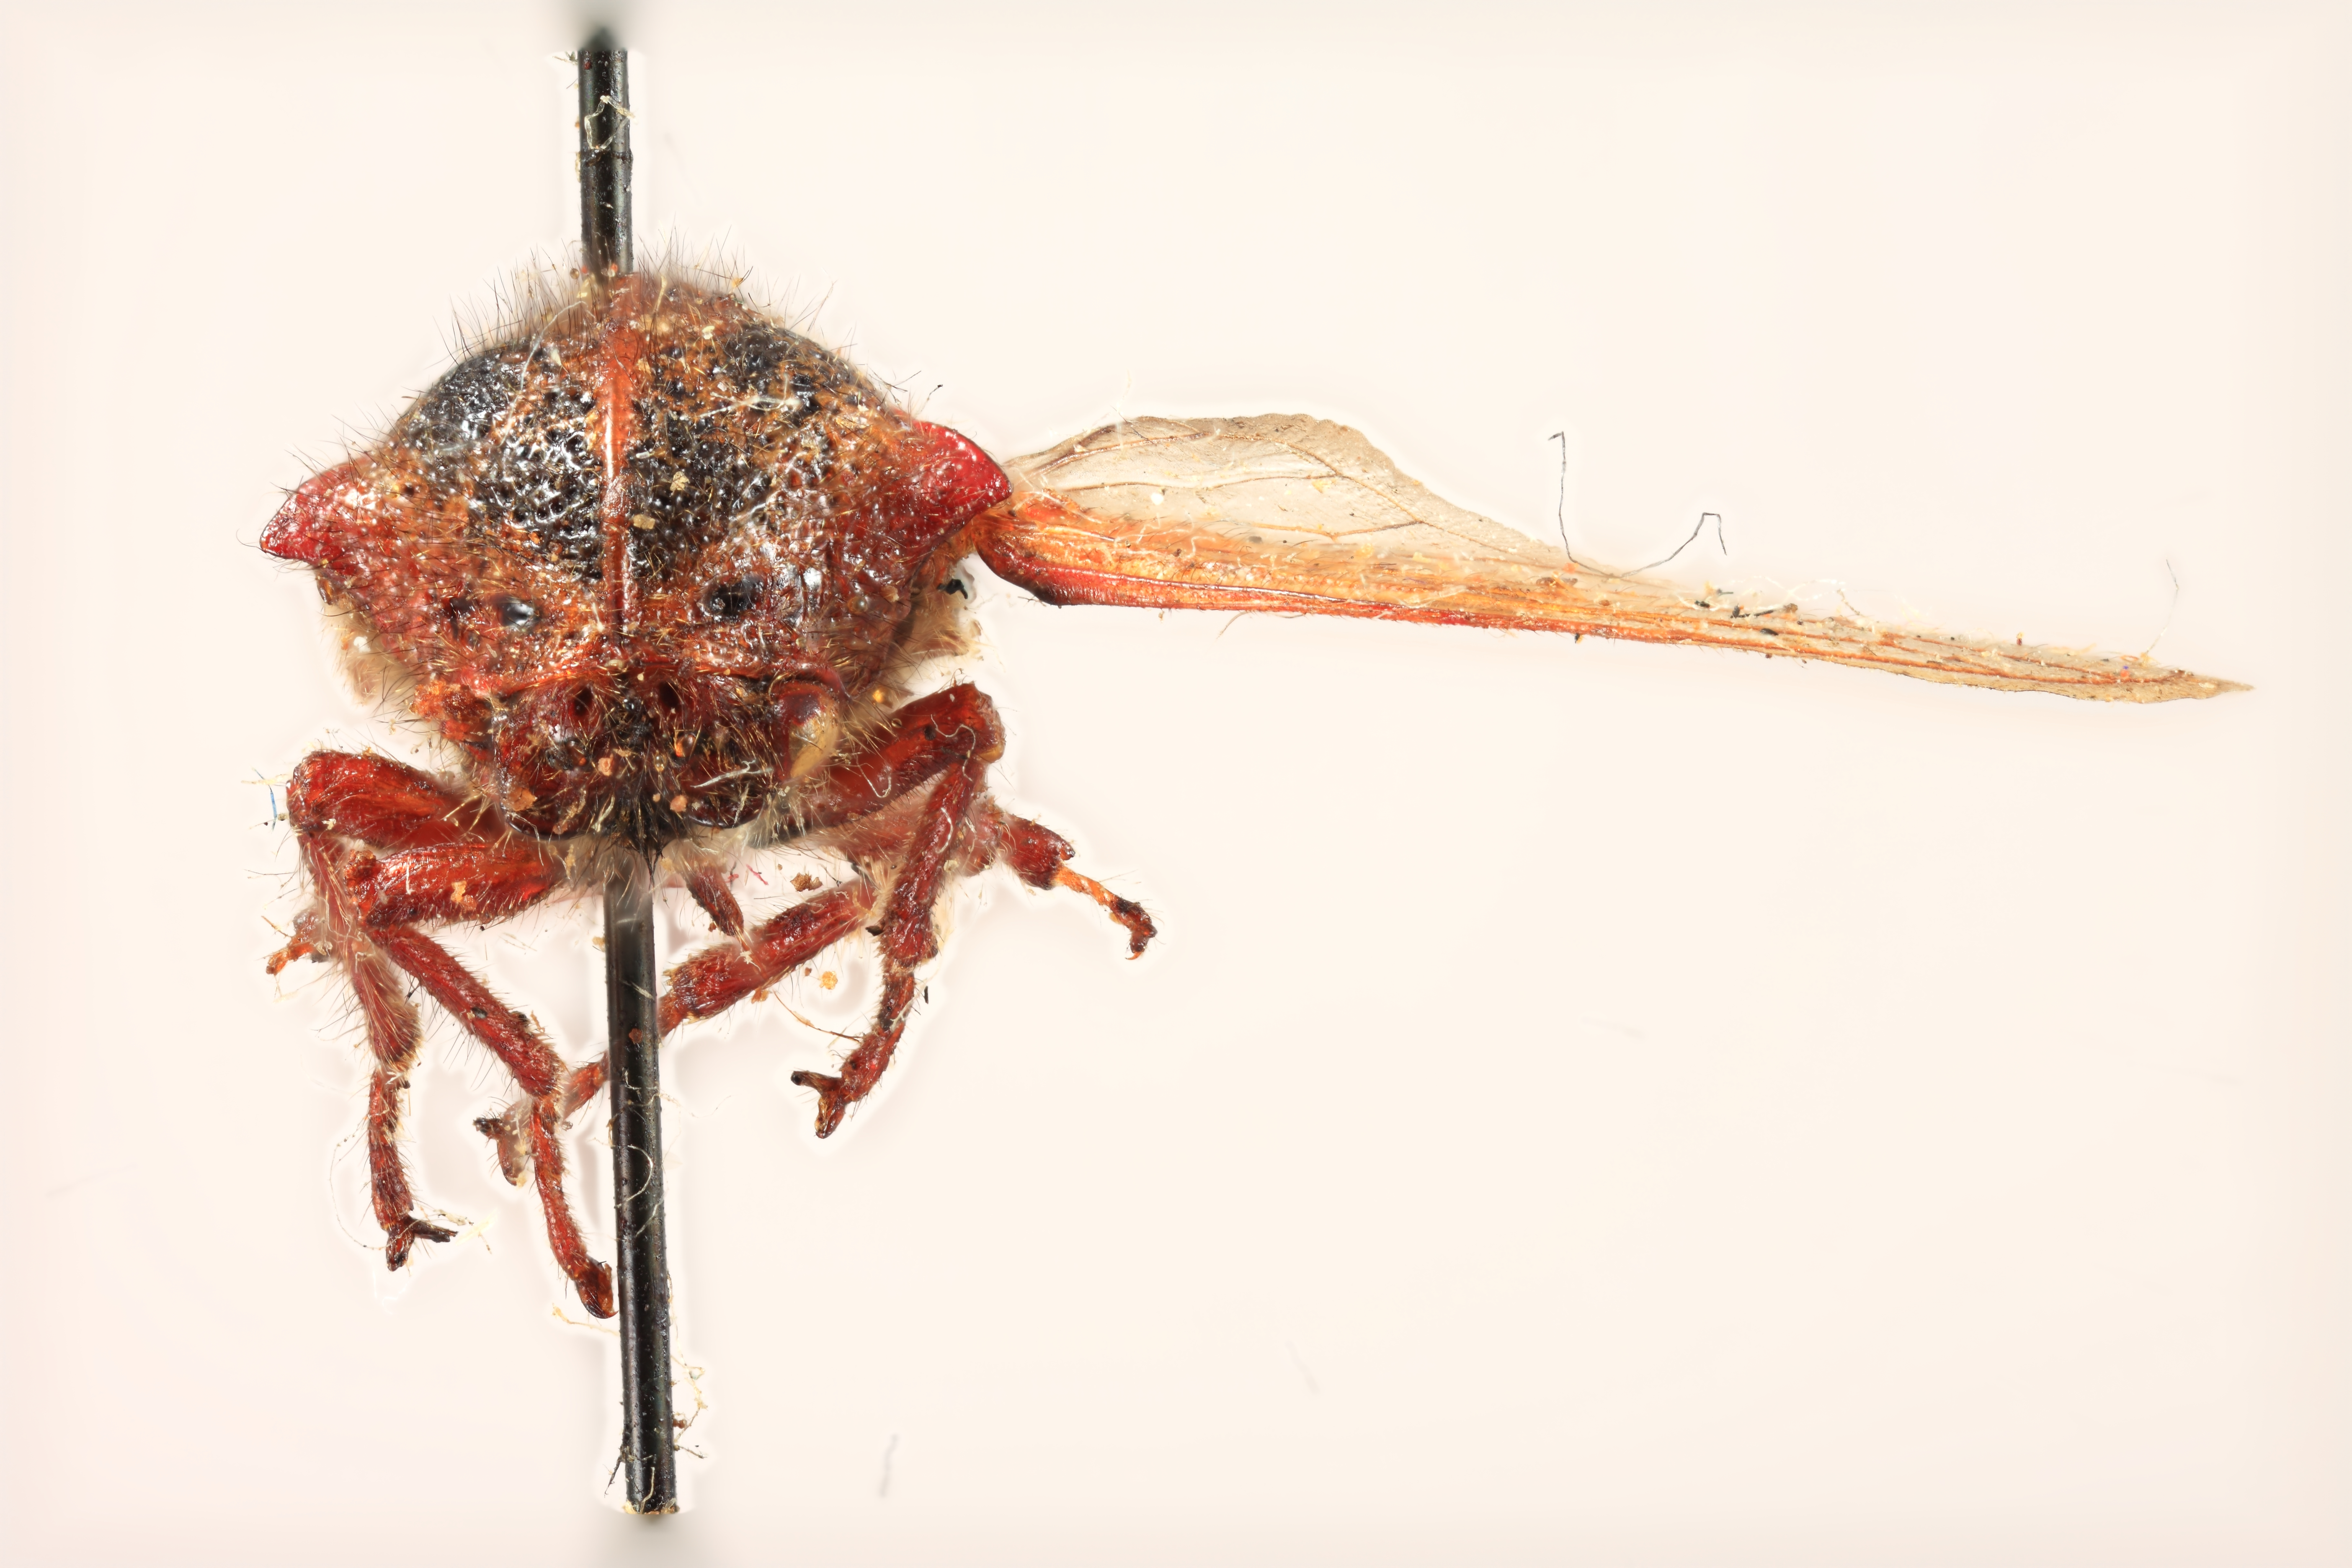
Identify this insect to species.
Metcalfiella maculabunda
